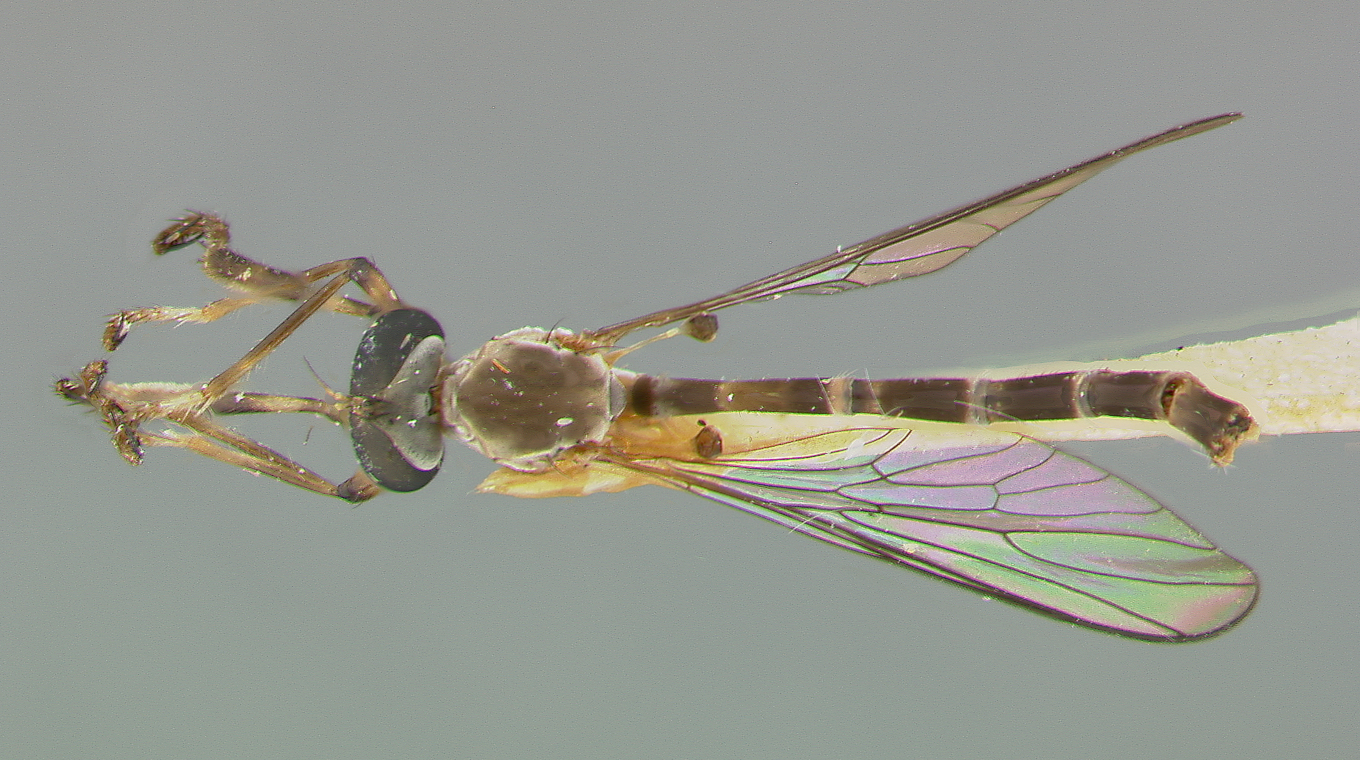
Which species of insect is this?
Psilonyx arawak
